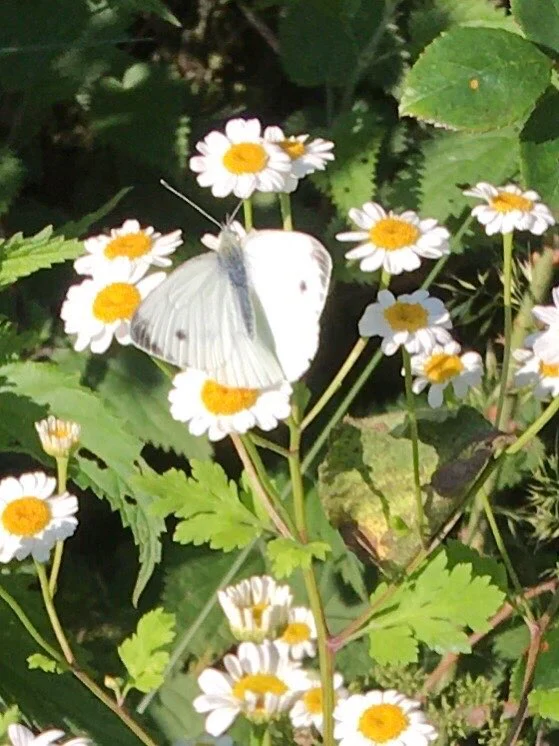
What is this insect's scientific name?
Pieris napi
